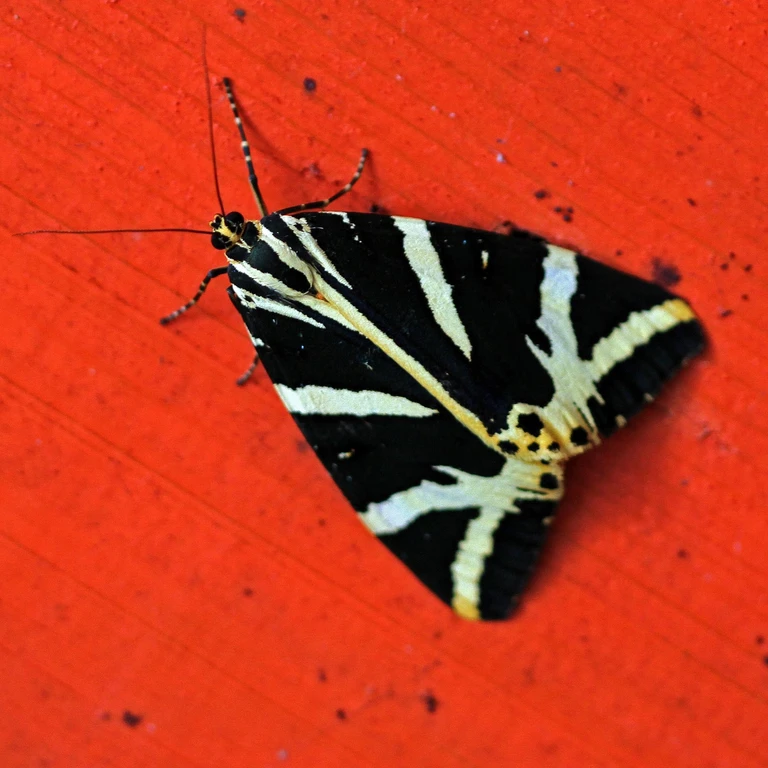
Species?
Euplagia quadripunctaria
